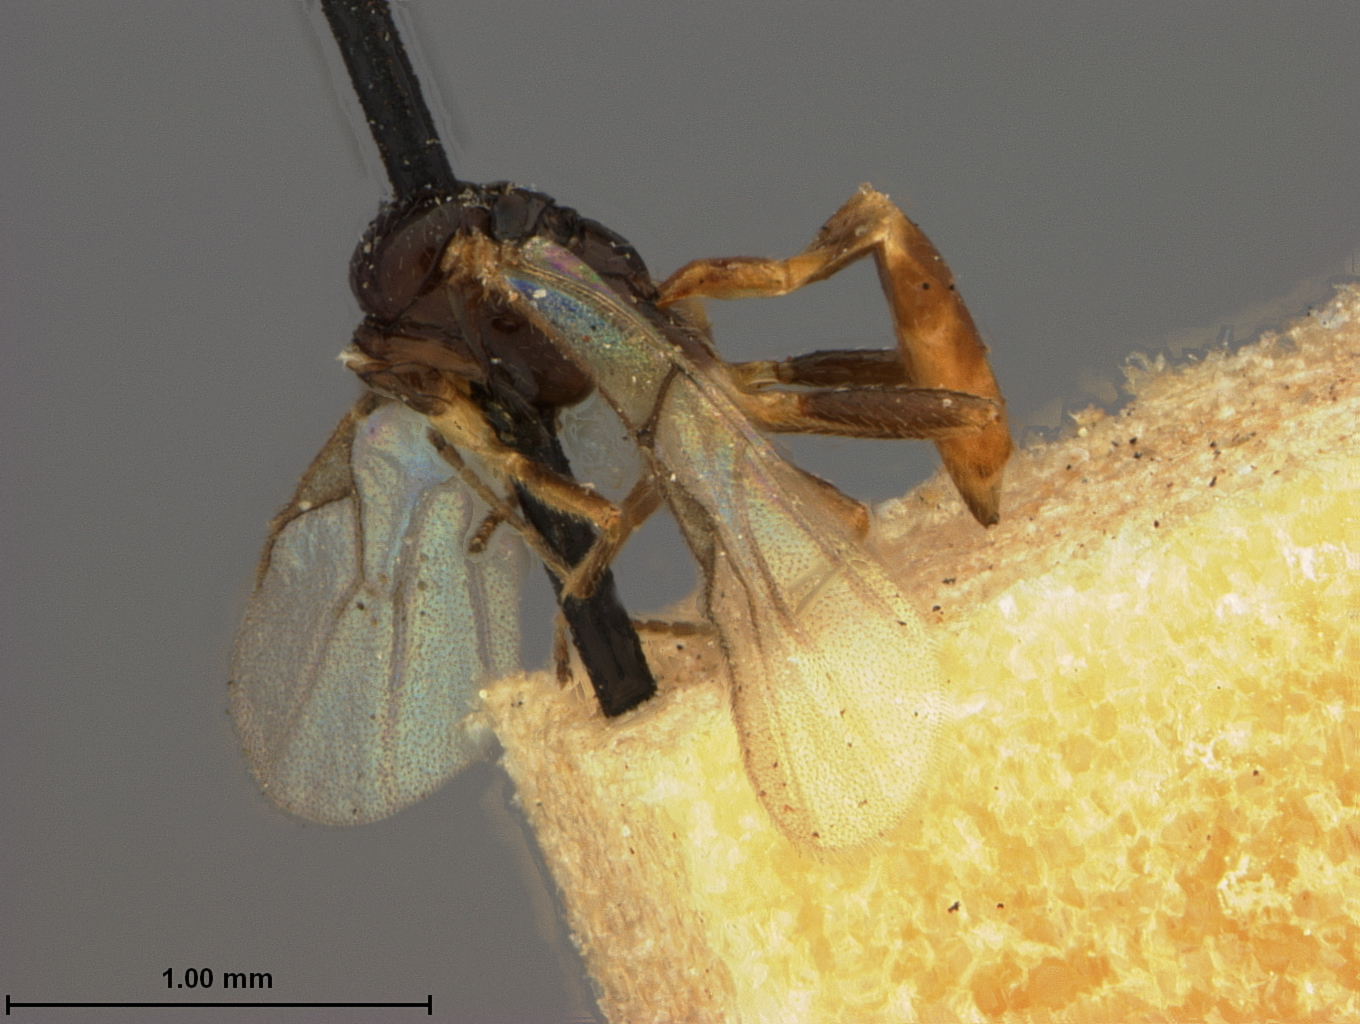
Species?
Aphidius confusus
